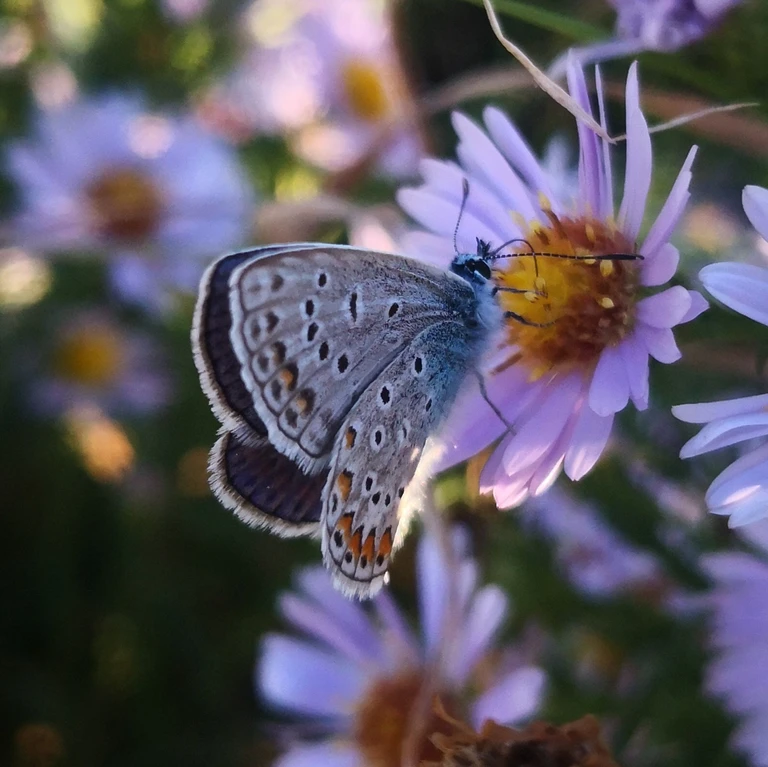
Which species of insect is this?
Polyommatus icarus
